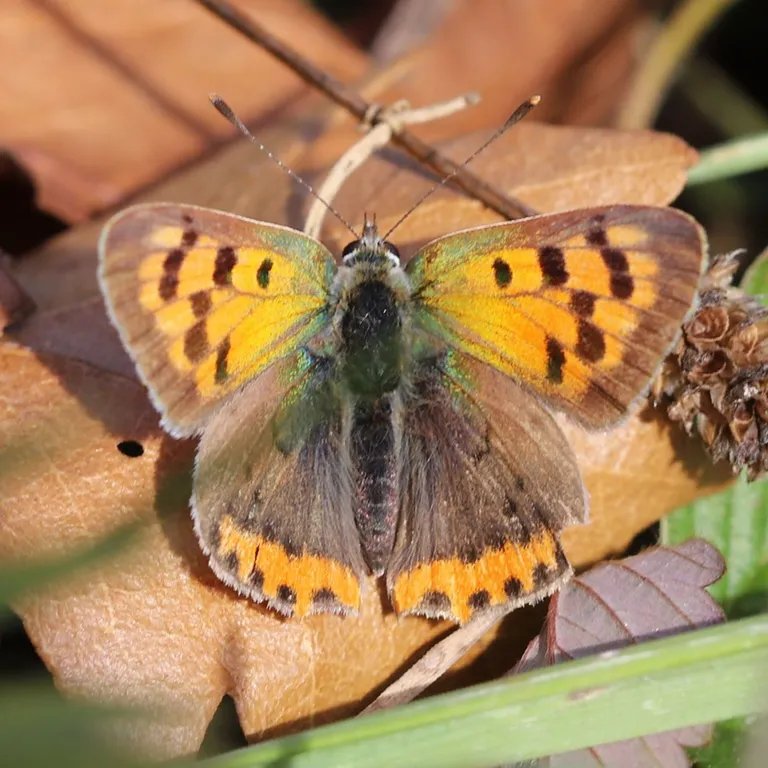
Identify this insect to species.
Lycaena phlaeas
